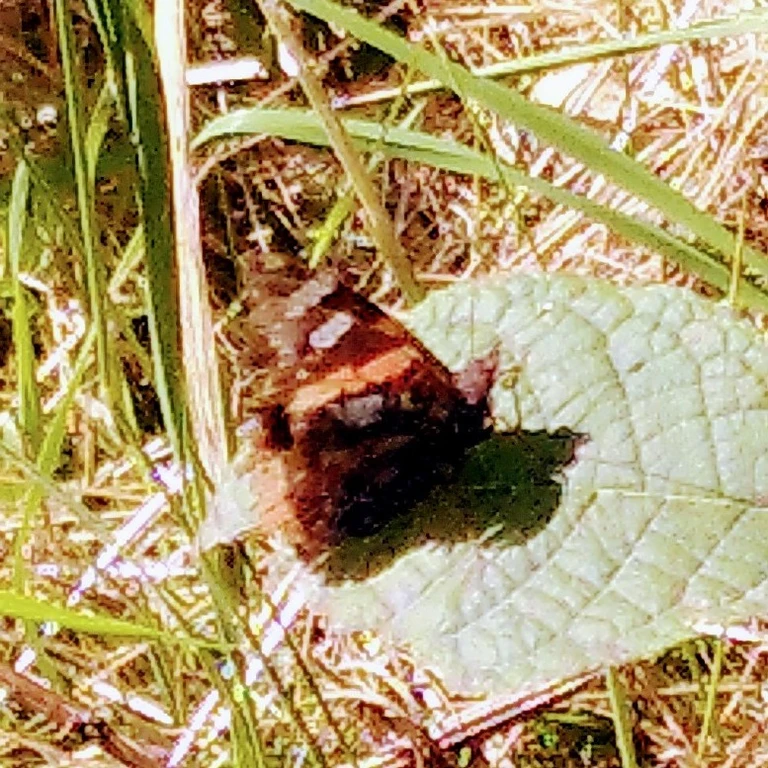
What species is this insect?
Vanessa atalanta
